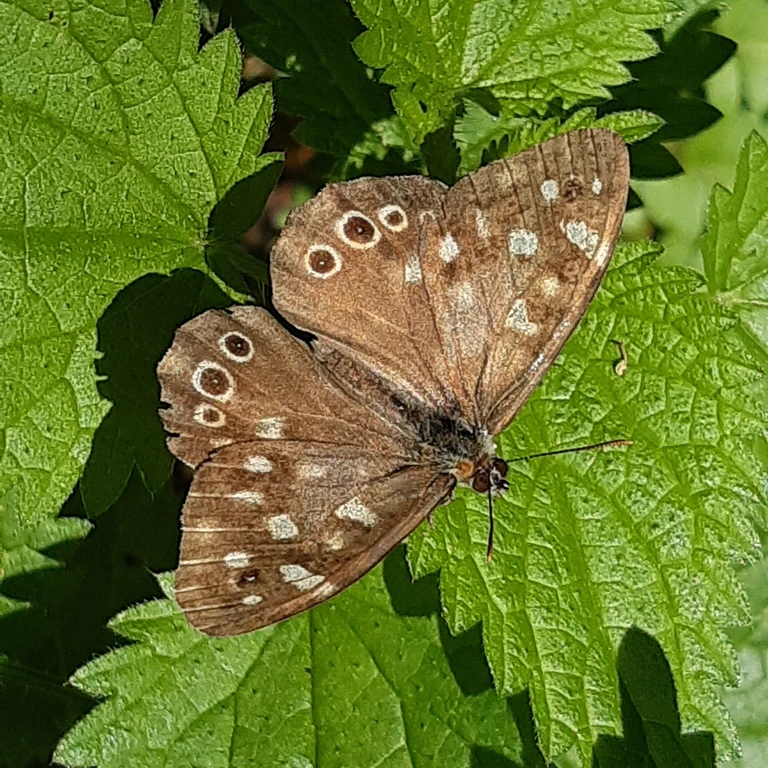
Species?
Pararge aegeria
